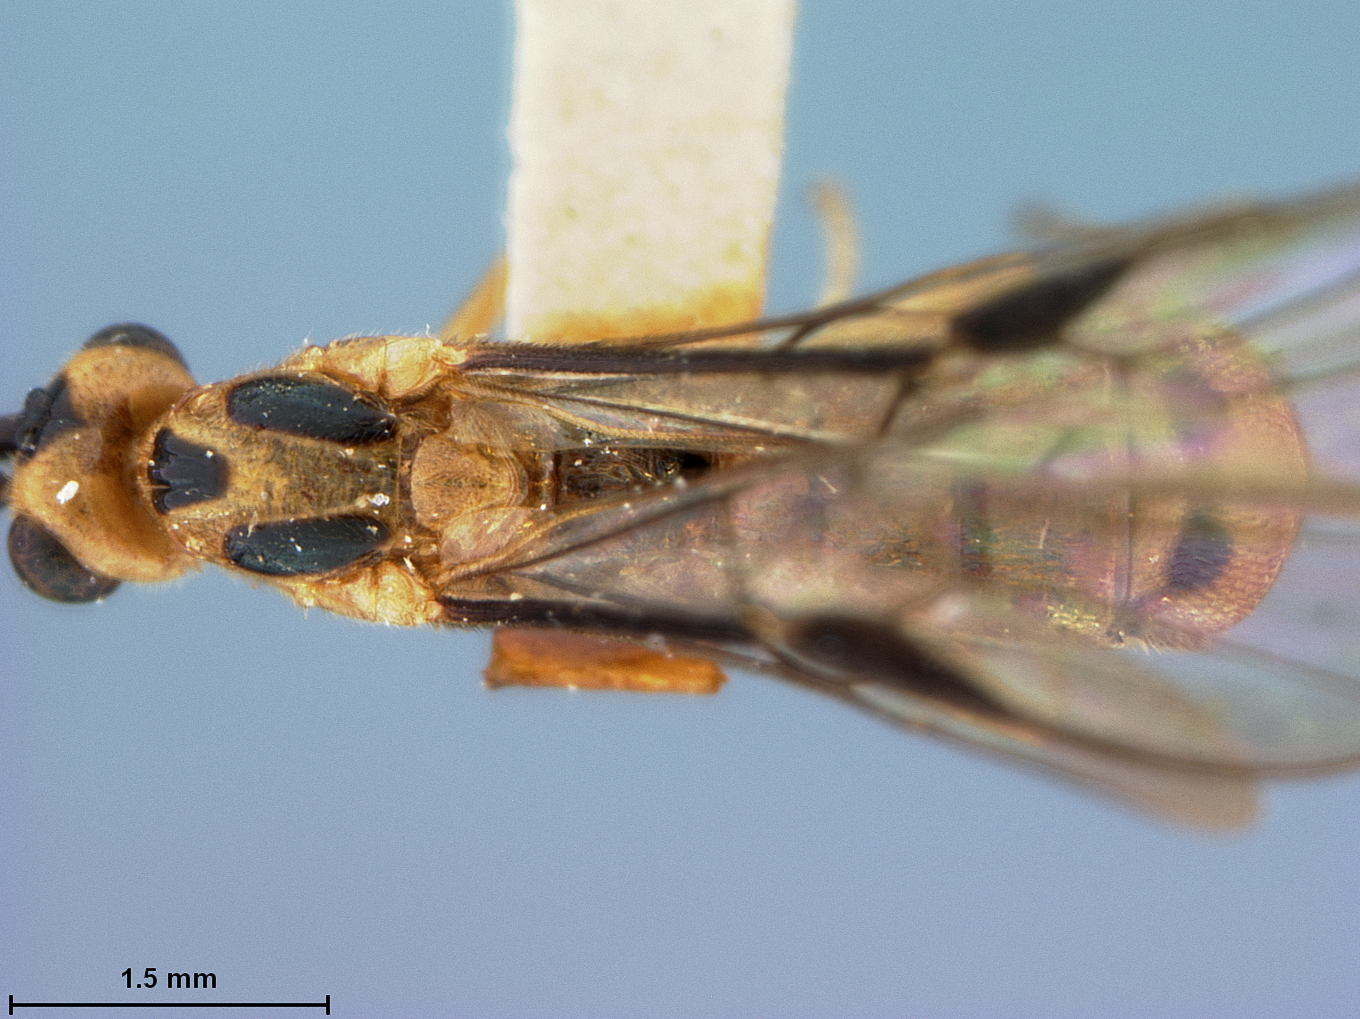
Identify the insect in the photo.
Trispinaria sulcata
